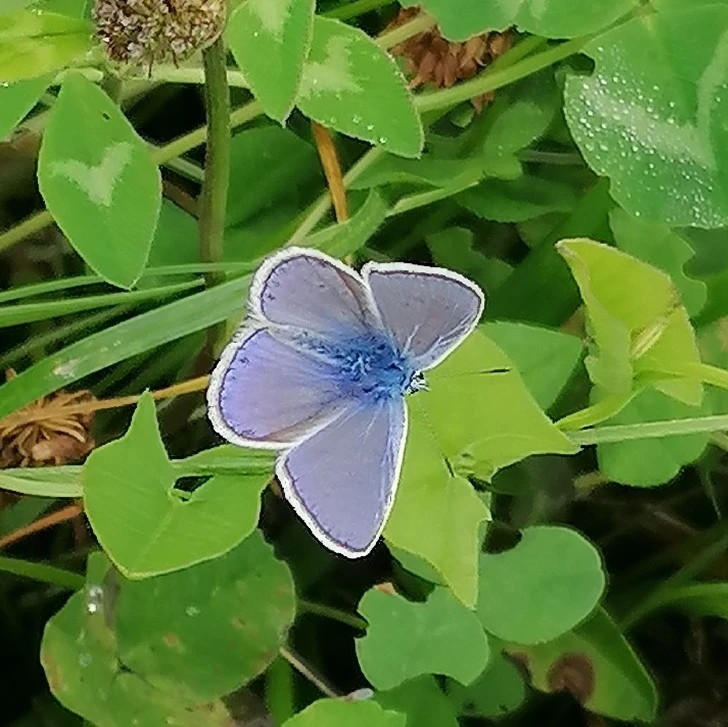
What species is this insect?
Polyommatus icarus
